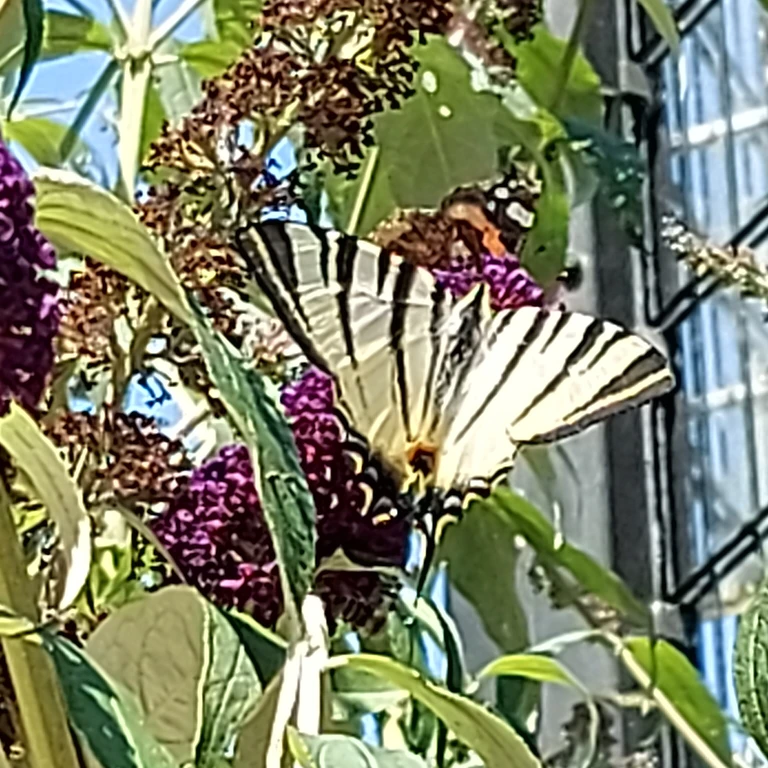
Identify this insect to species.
Iphiclides podalirius
